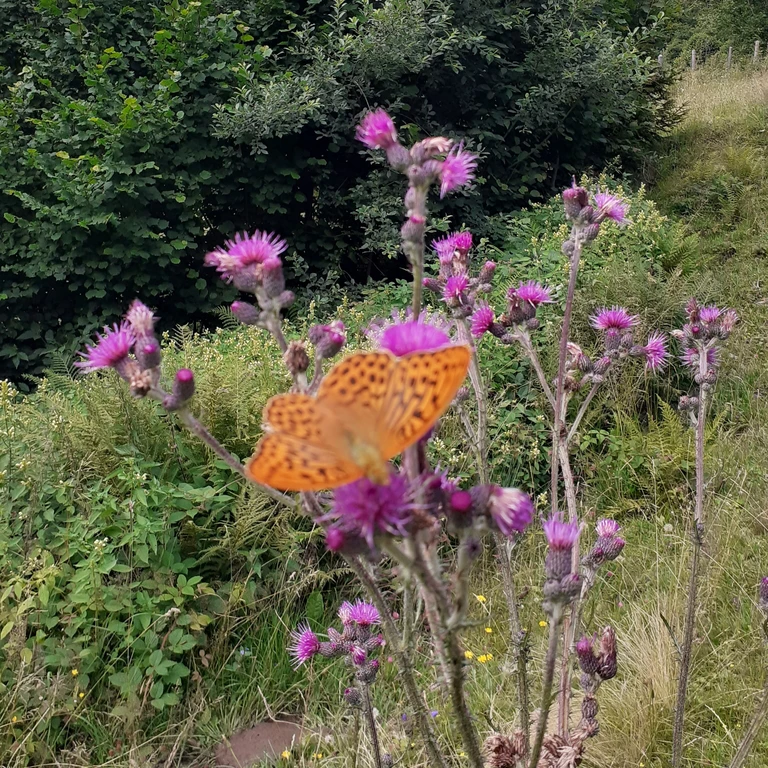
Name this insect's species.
Argynnis paphia
